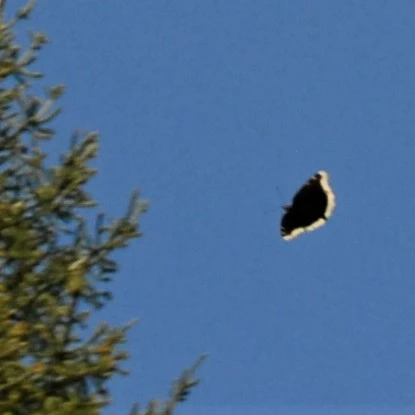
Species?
Nymphalis antiopa
